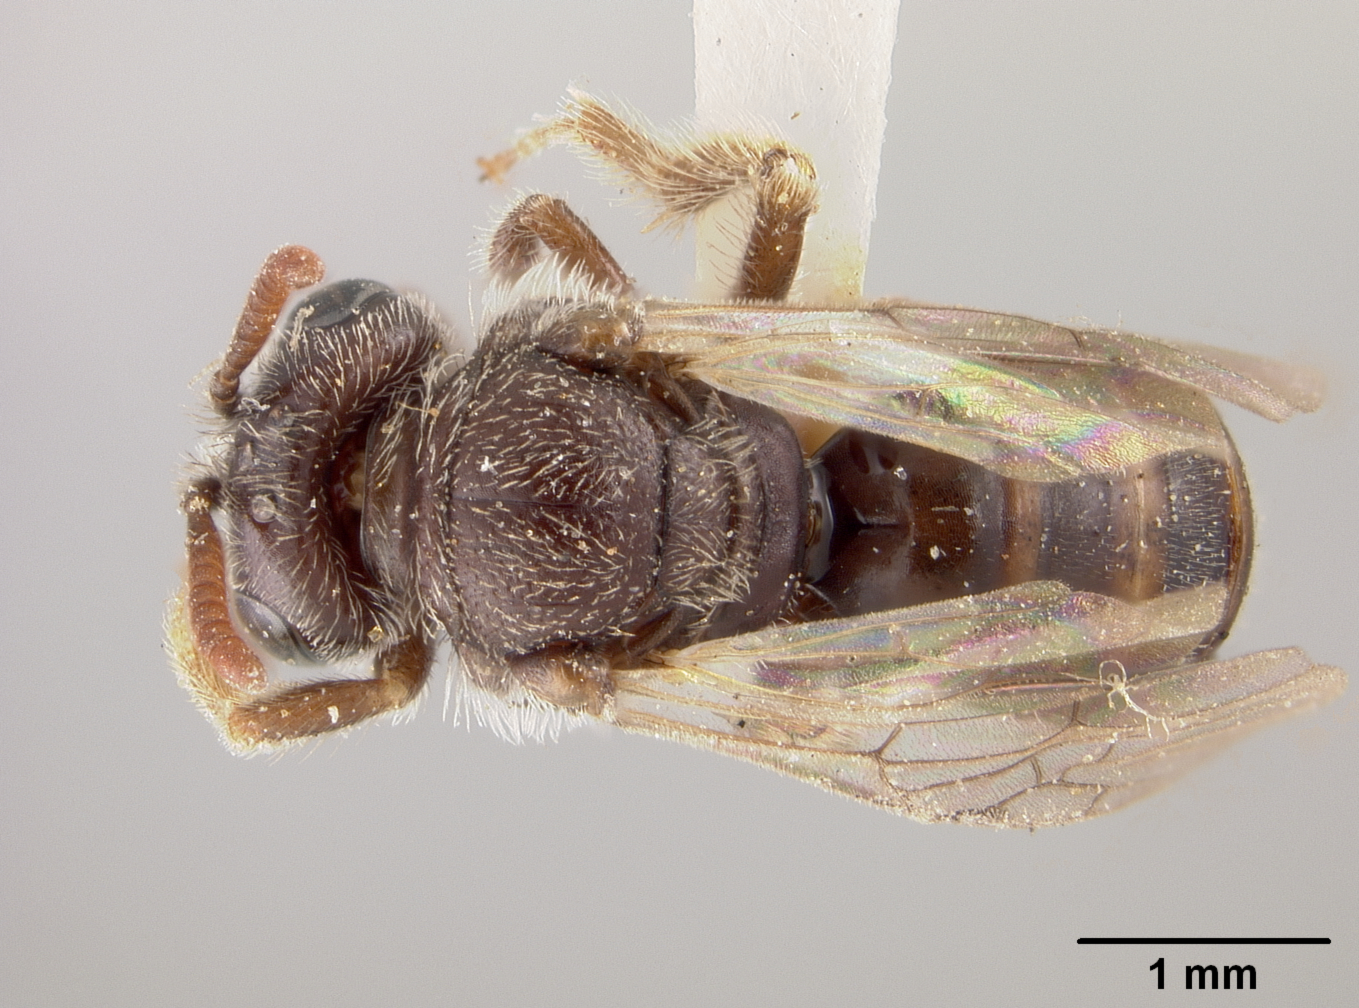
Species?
Greeleyella potentillae
